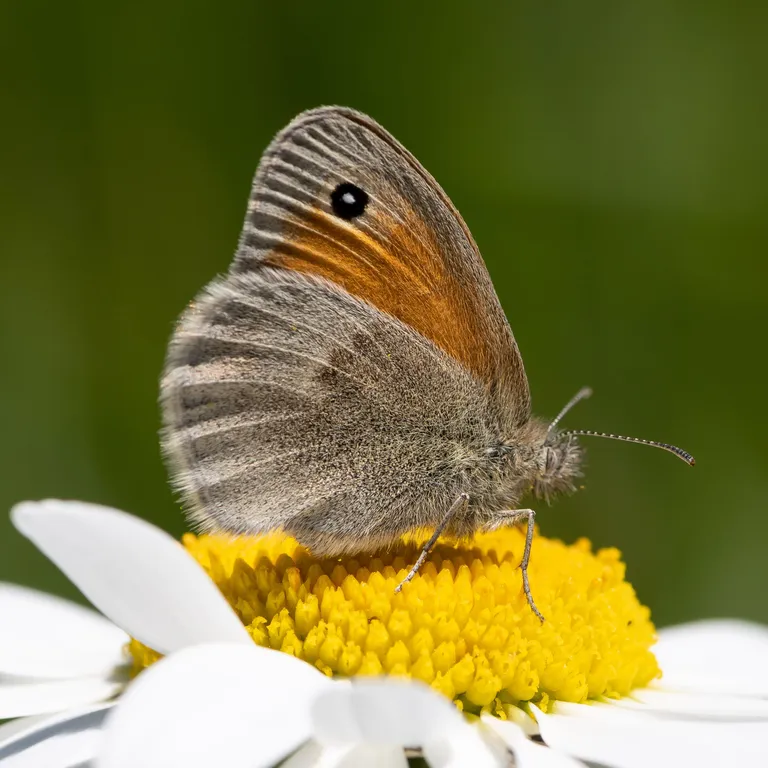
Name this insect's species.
Coenonympha pamphilus
